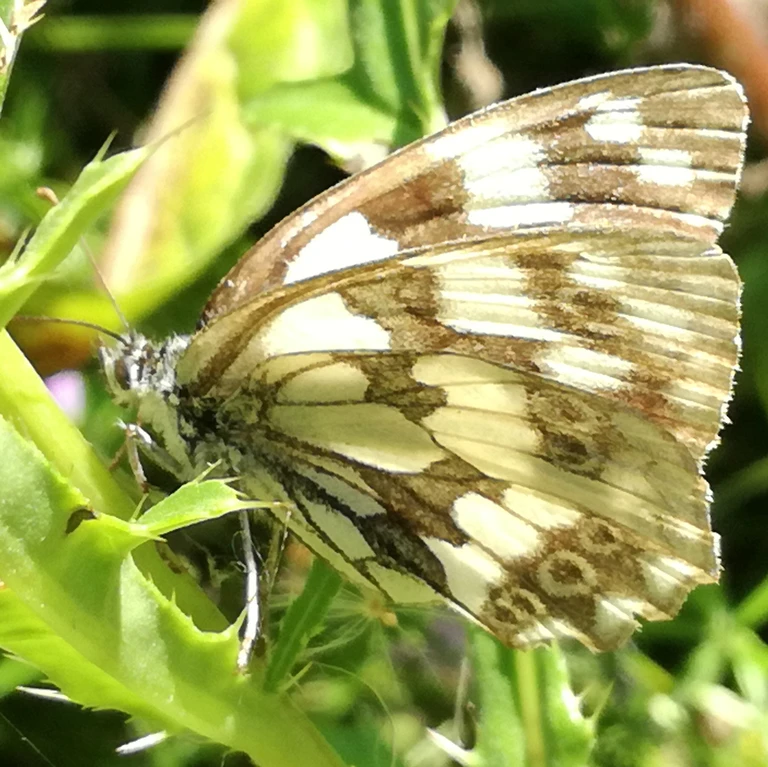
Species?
Melanargia galathea
